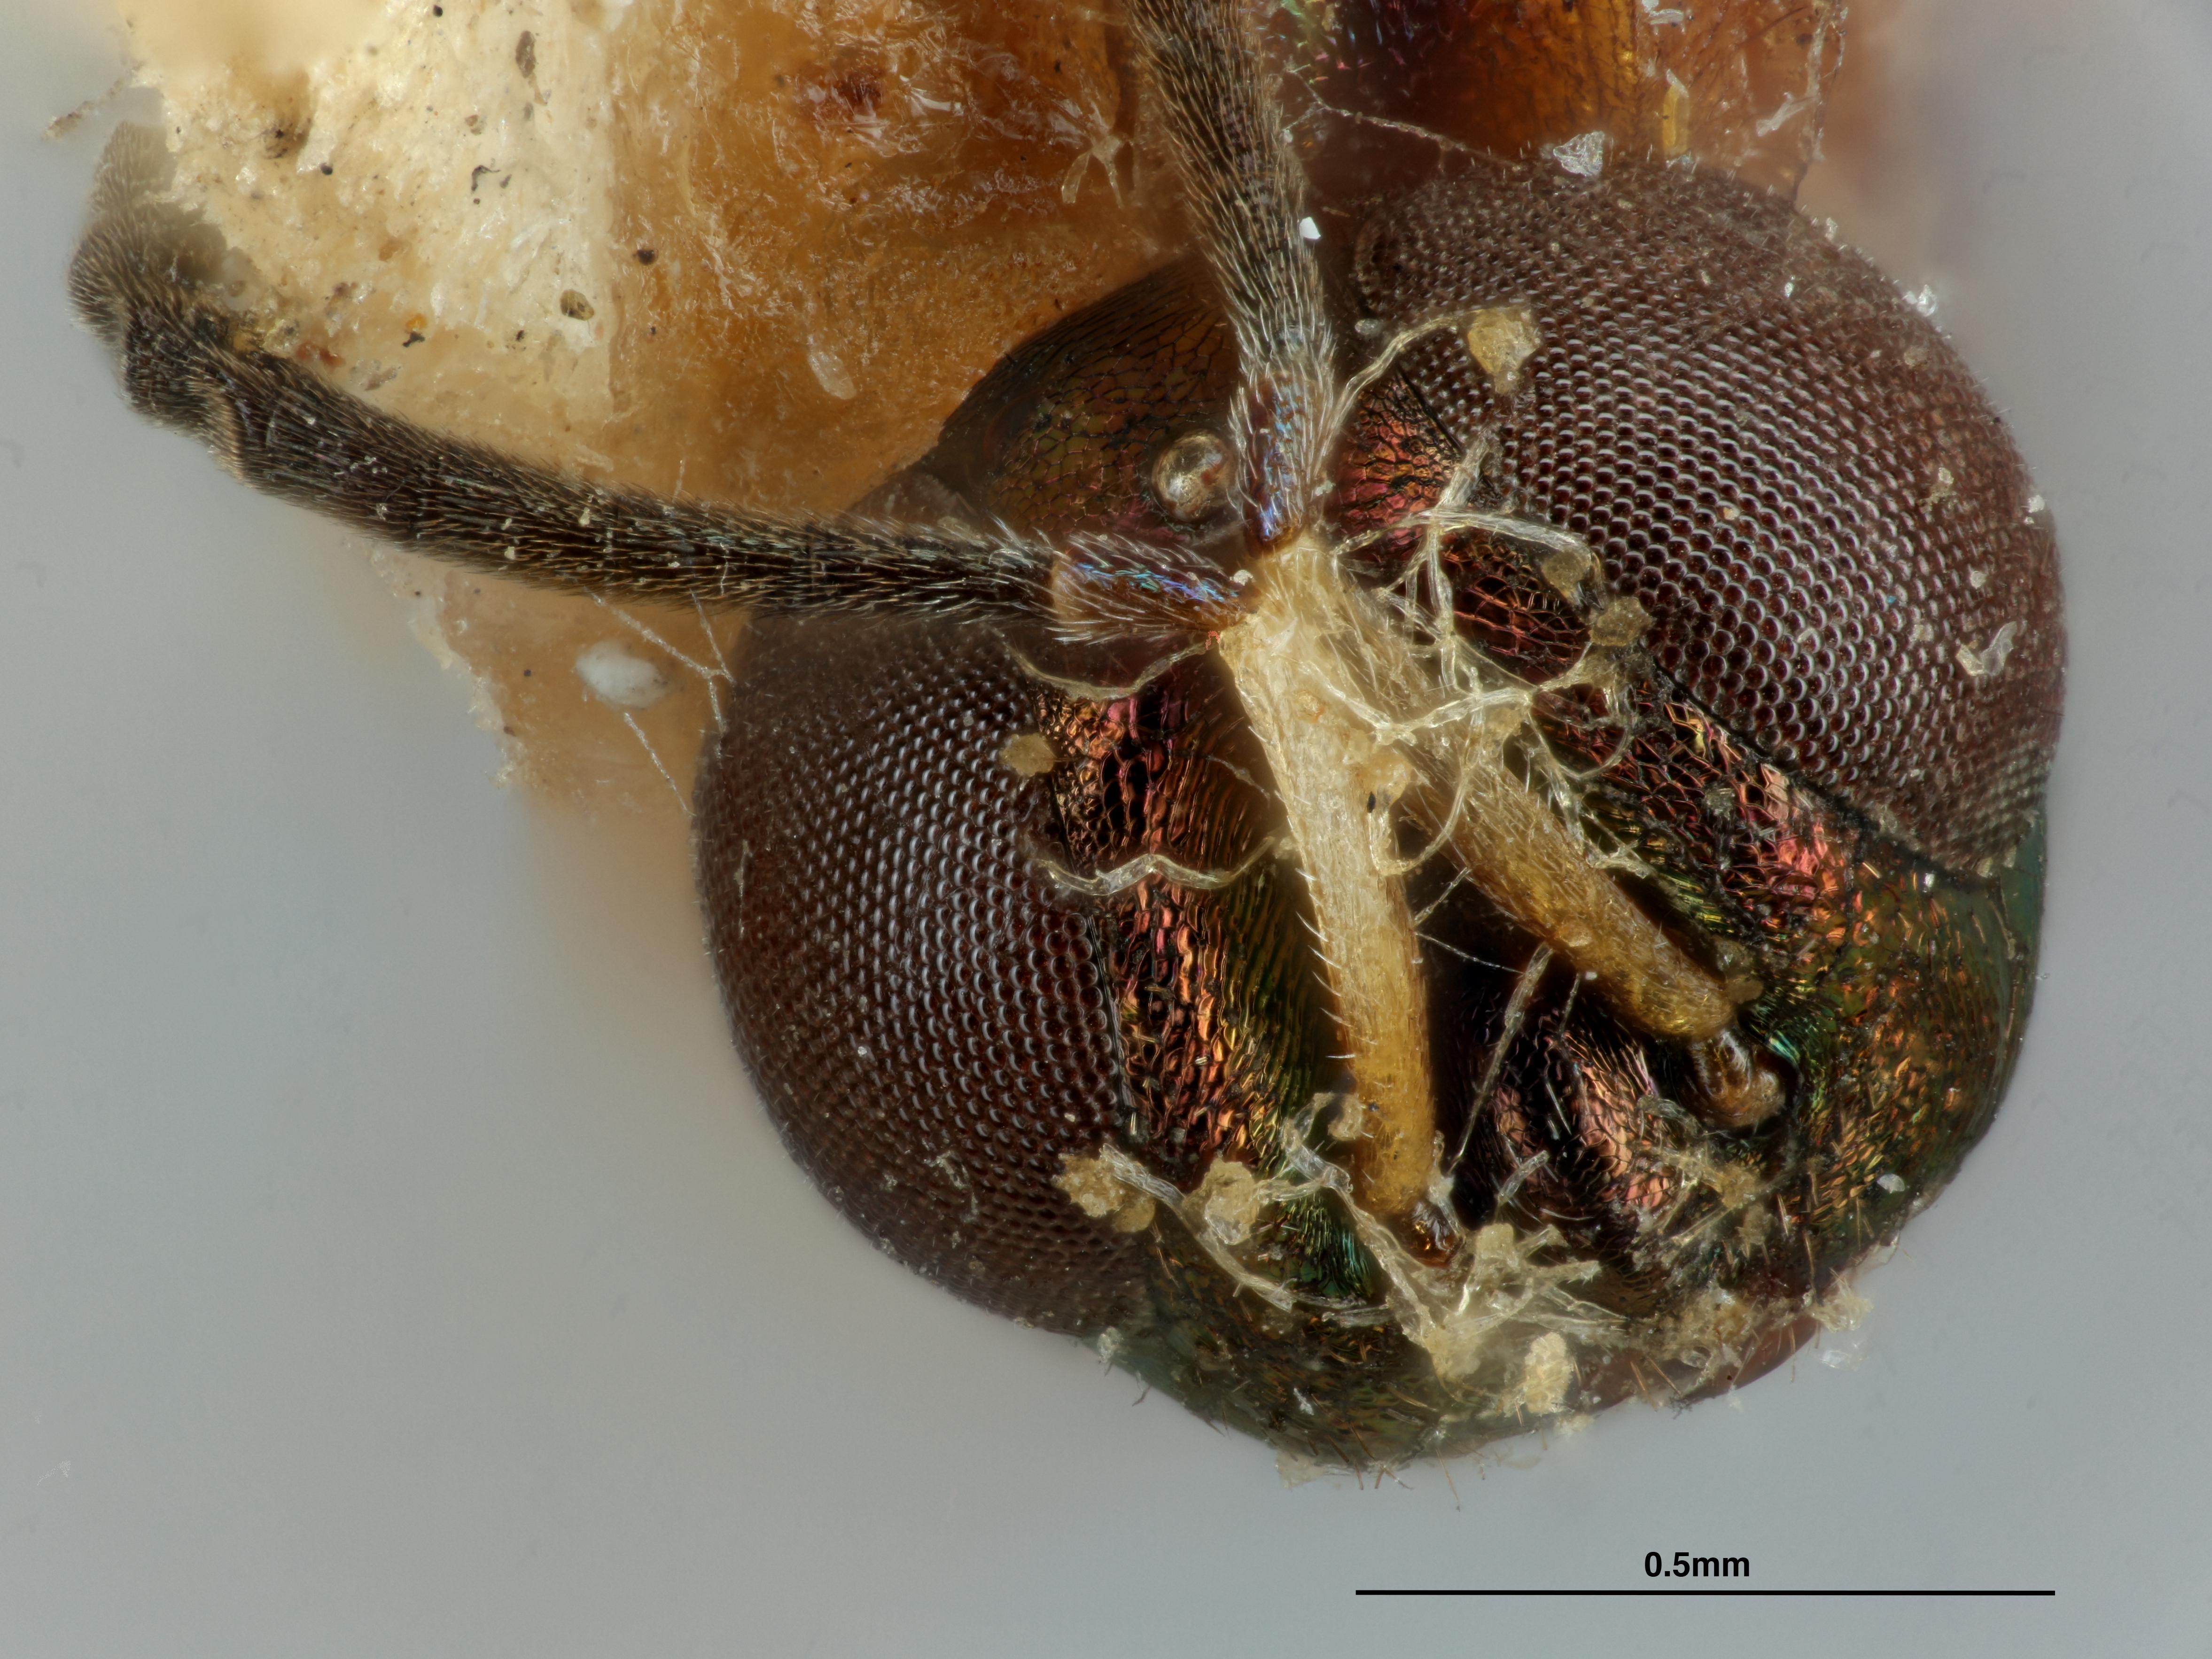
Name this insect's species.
Eupelmus dryorhizoxeni
